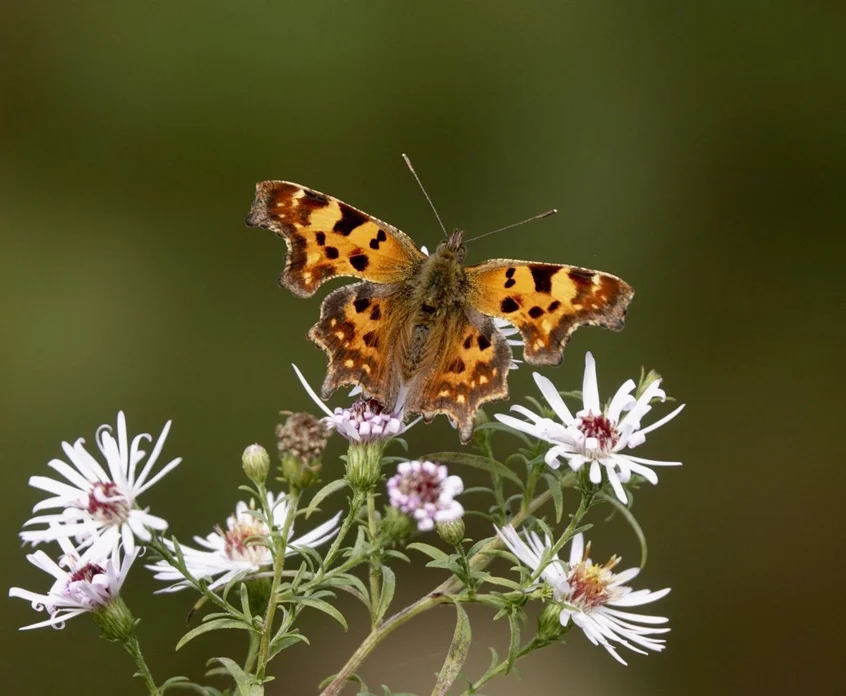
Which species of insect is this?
Polygonia c-album
